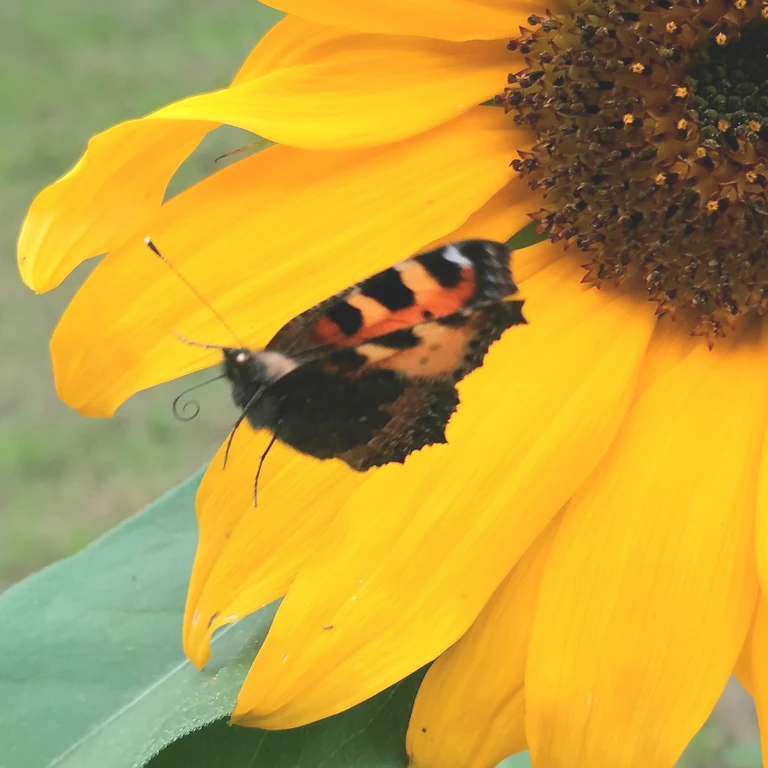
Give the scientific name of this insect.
Aglais urticae
